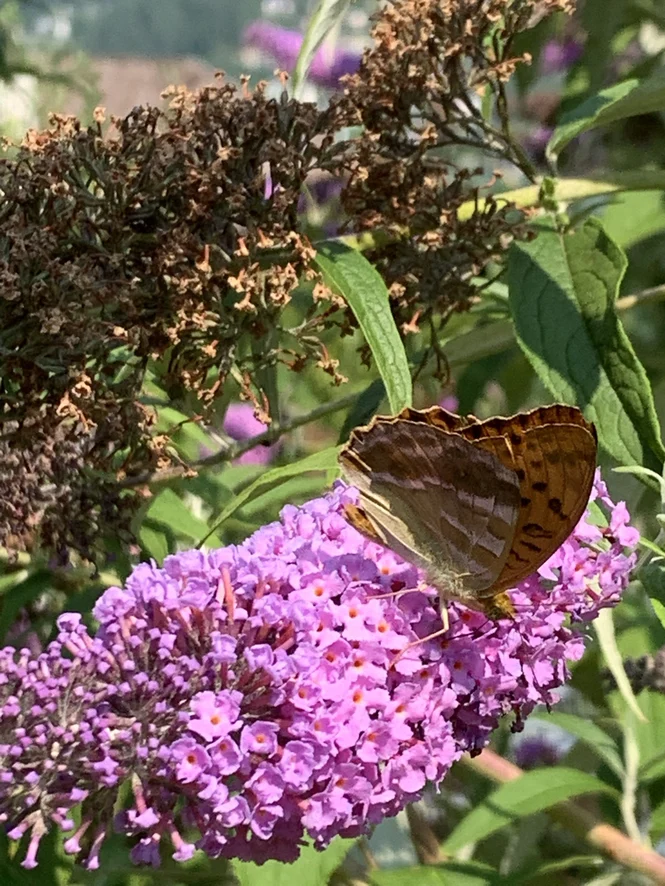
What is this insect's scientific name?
Argynnis paphia
